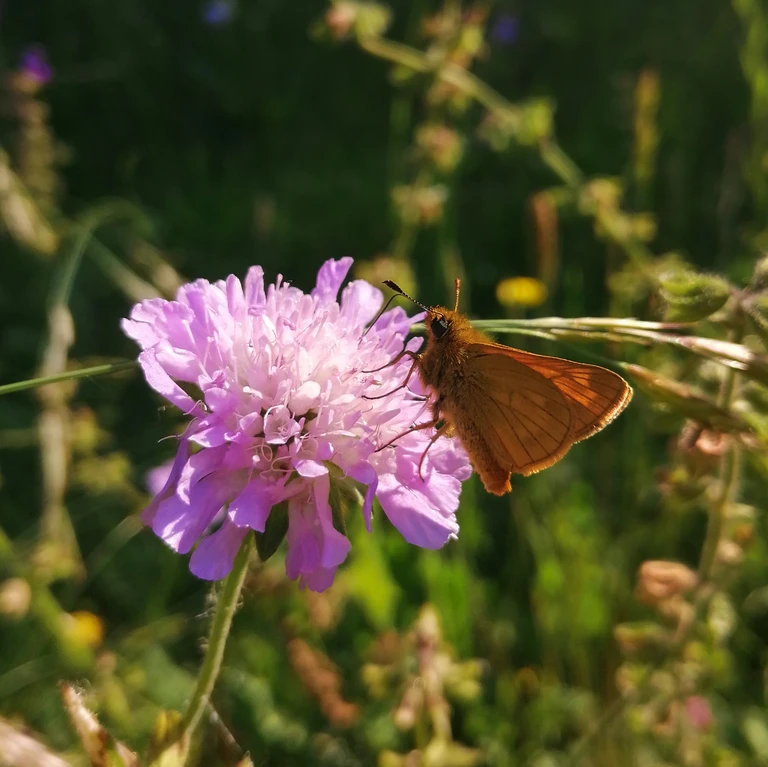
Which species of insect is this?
Ochlodes sylvanus (also Ochlodes venata)
